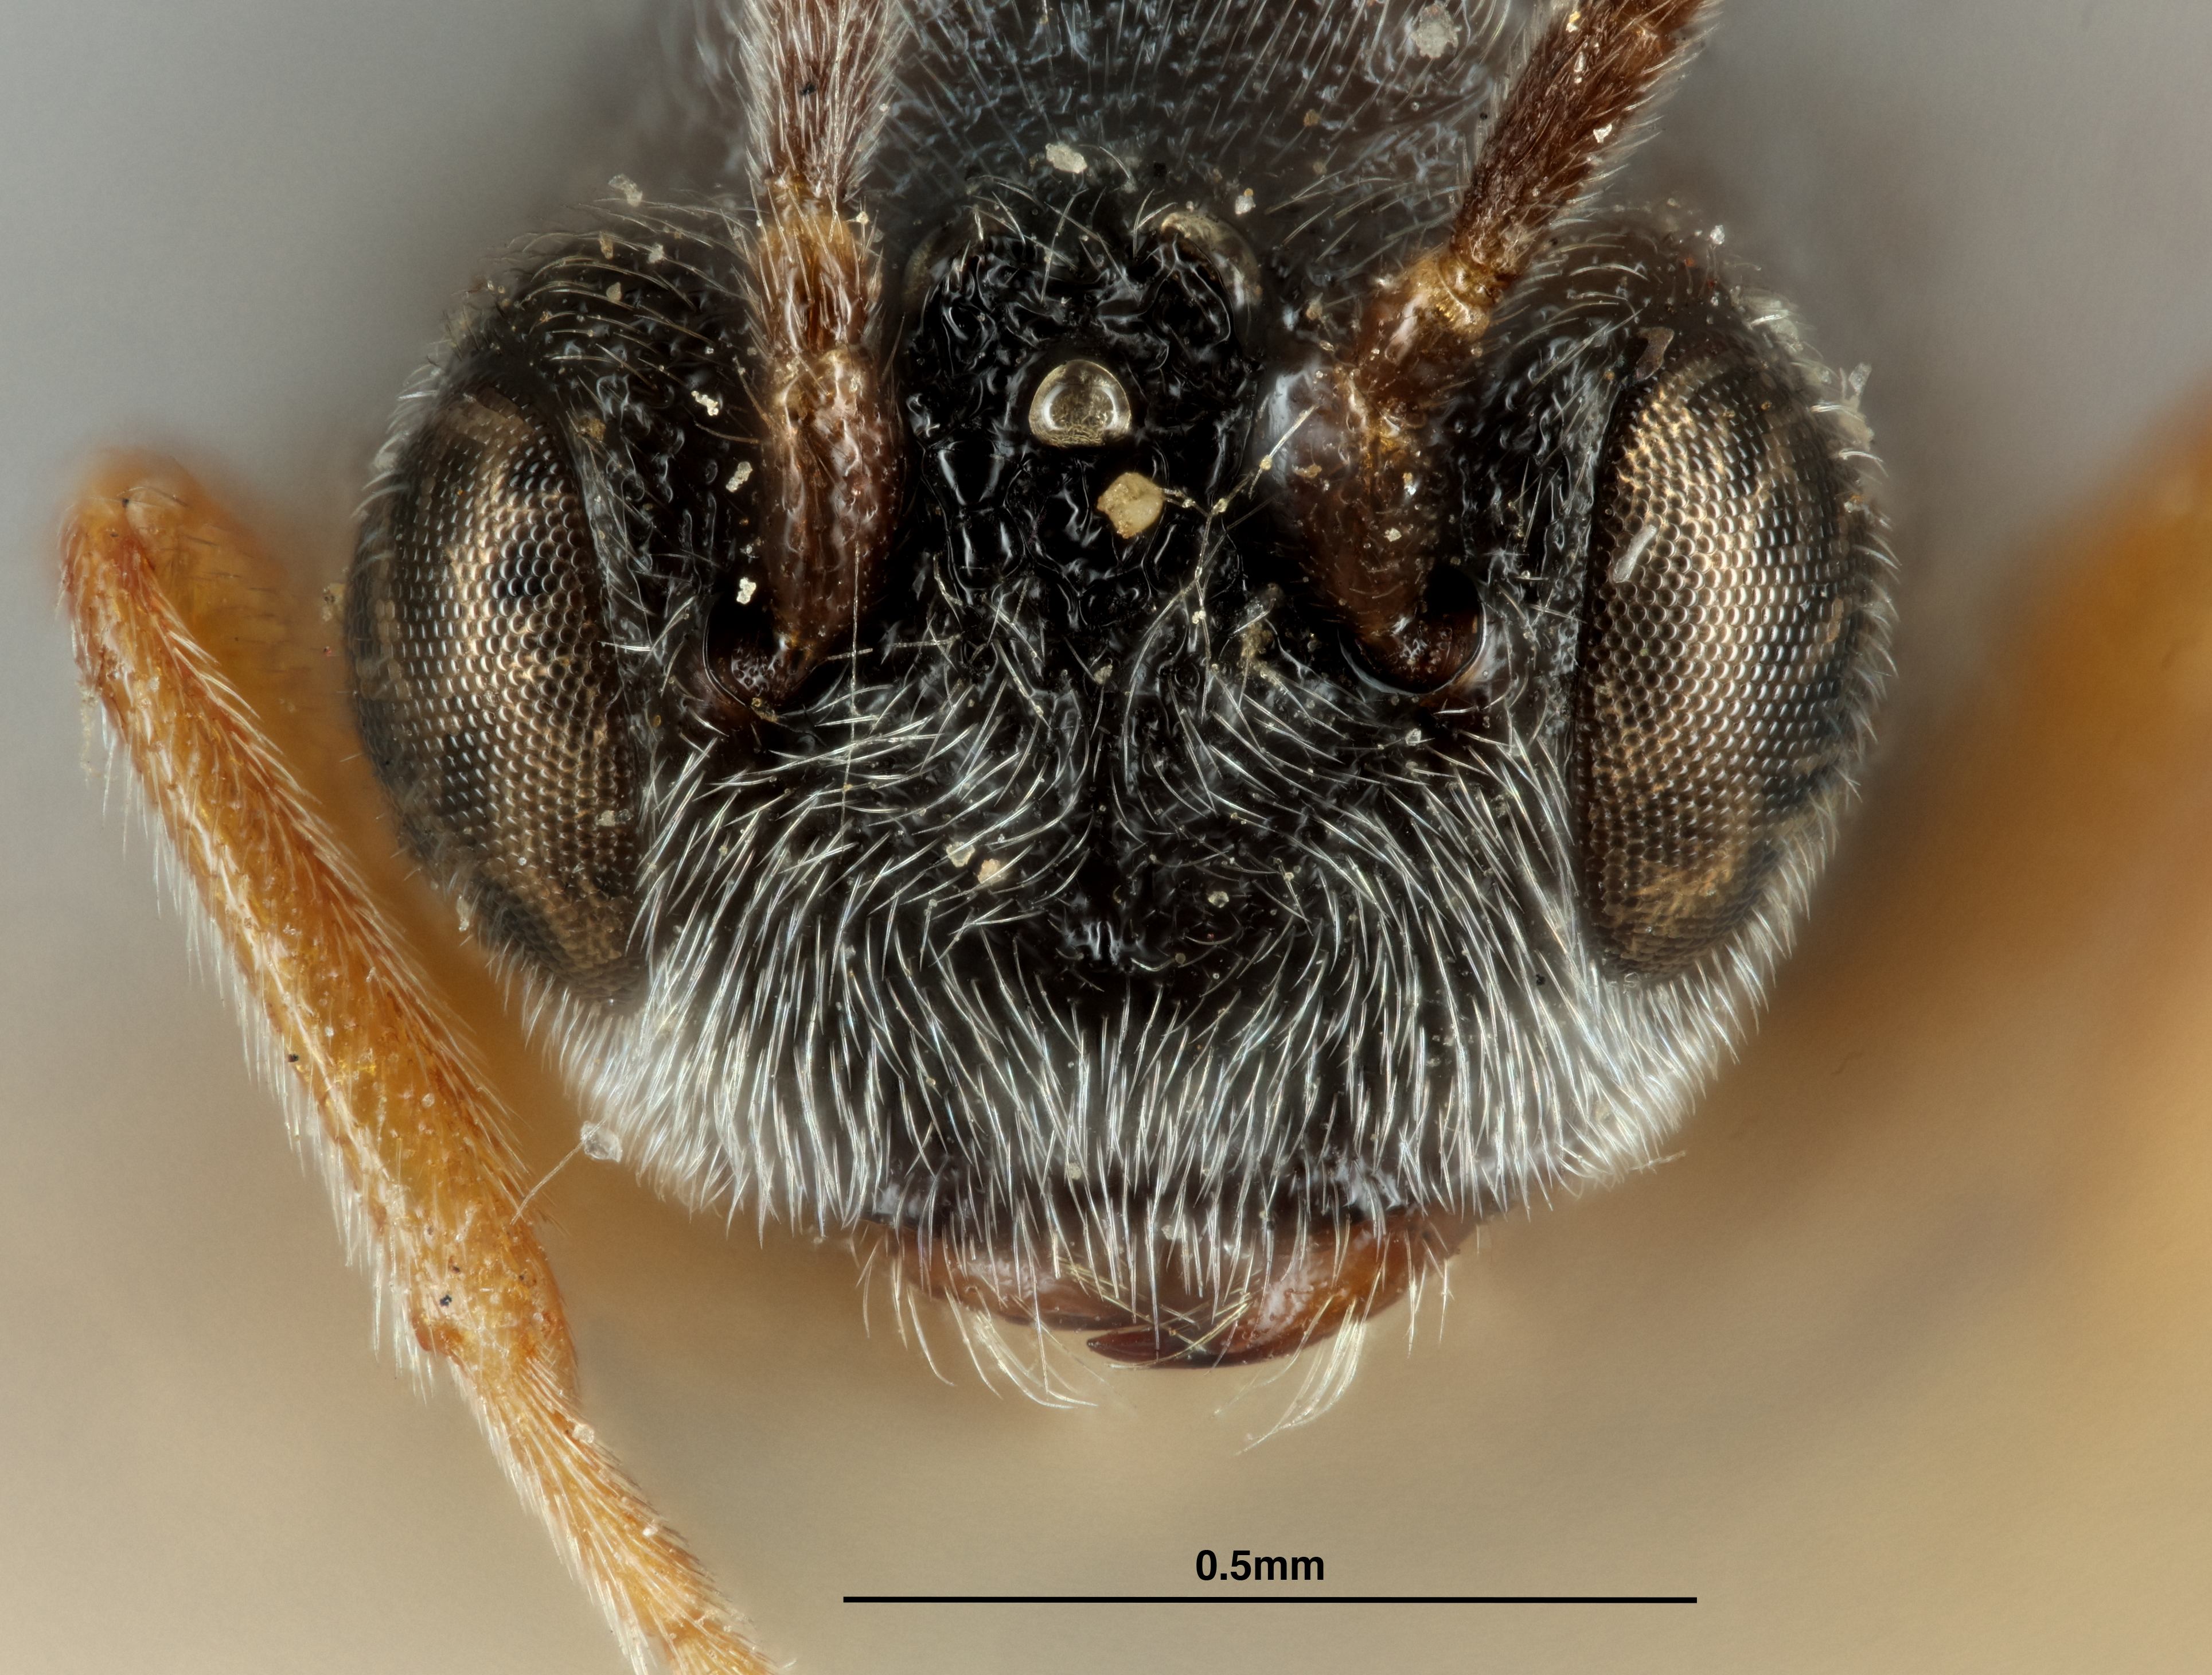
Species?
Urosigalphus schwarzi
